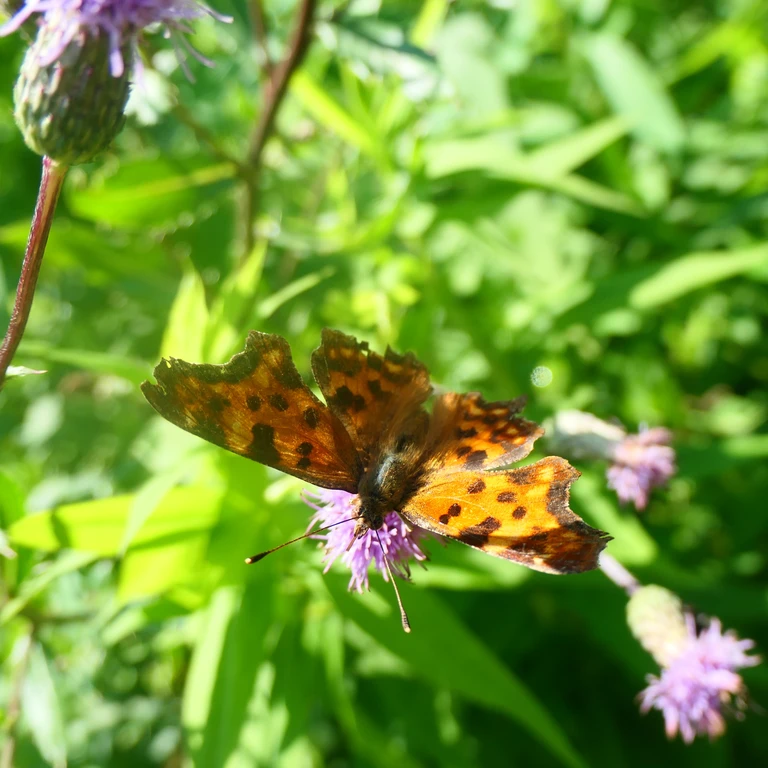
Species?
Polygonia c-album
